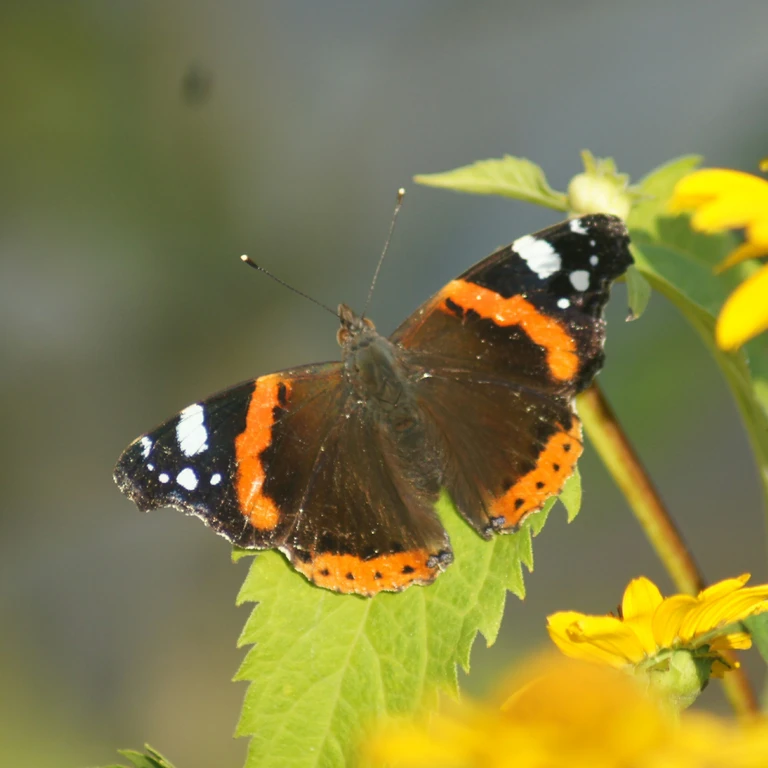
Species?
Vanessa atalanta
